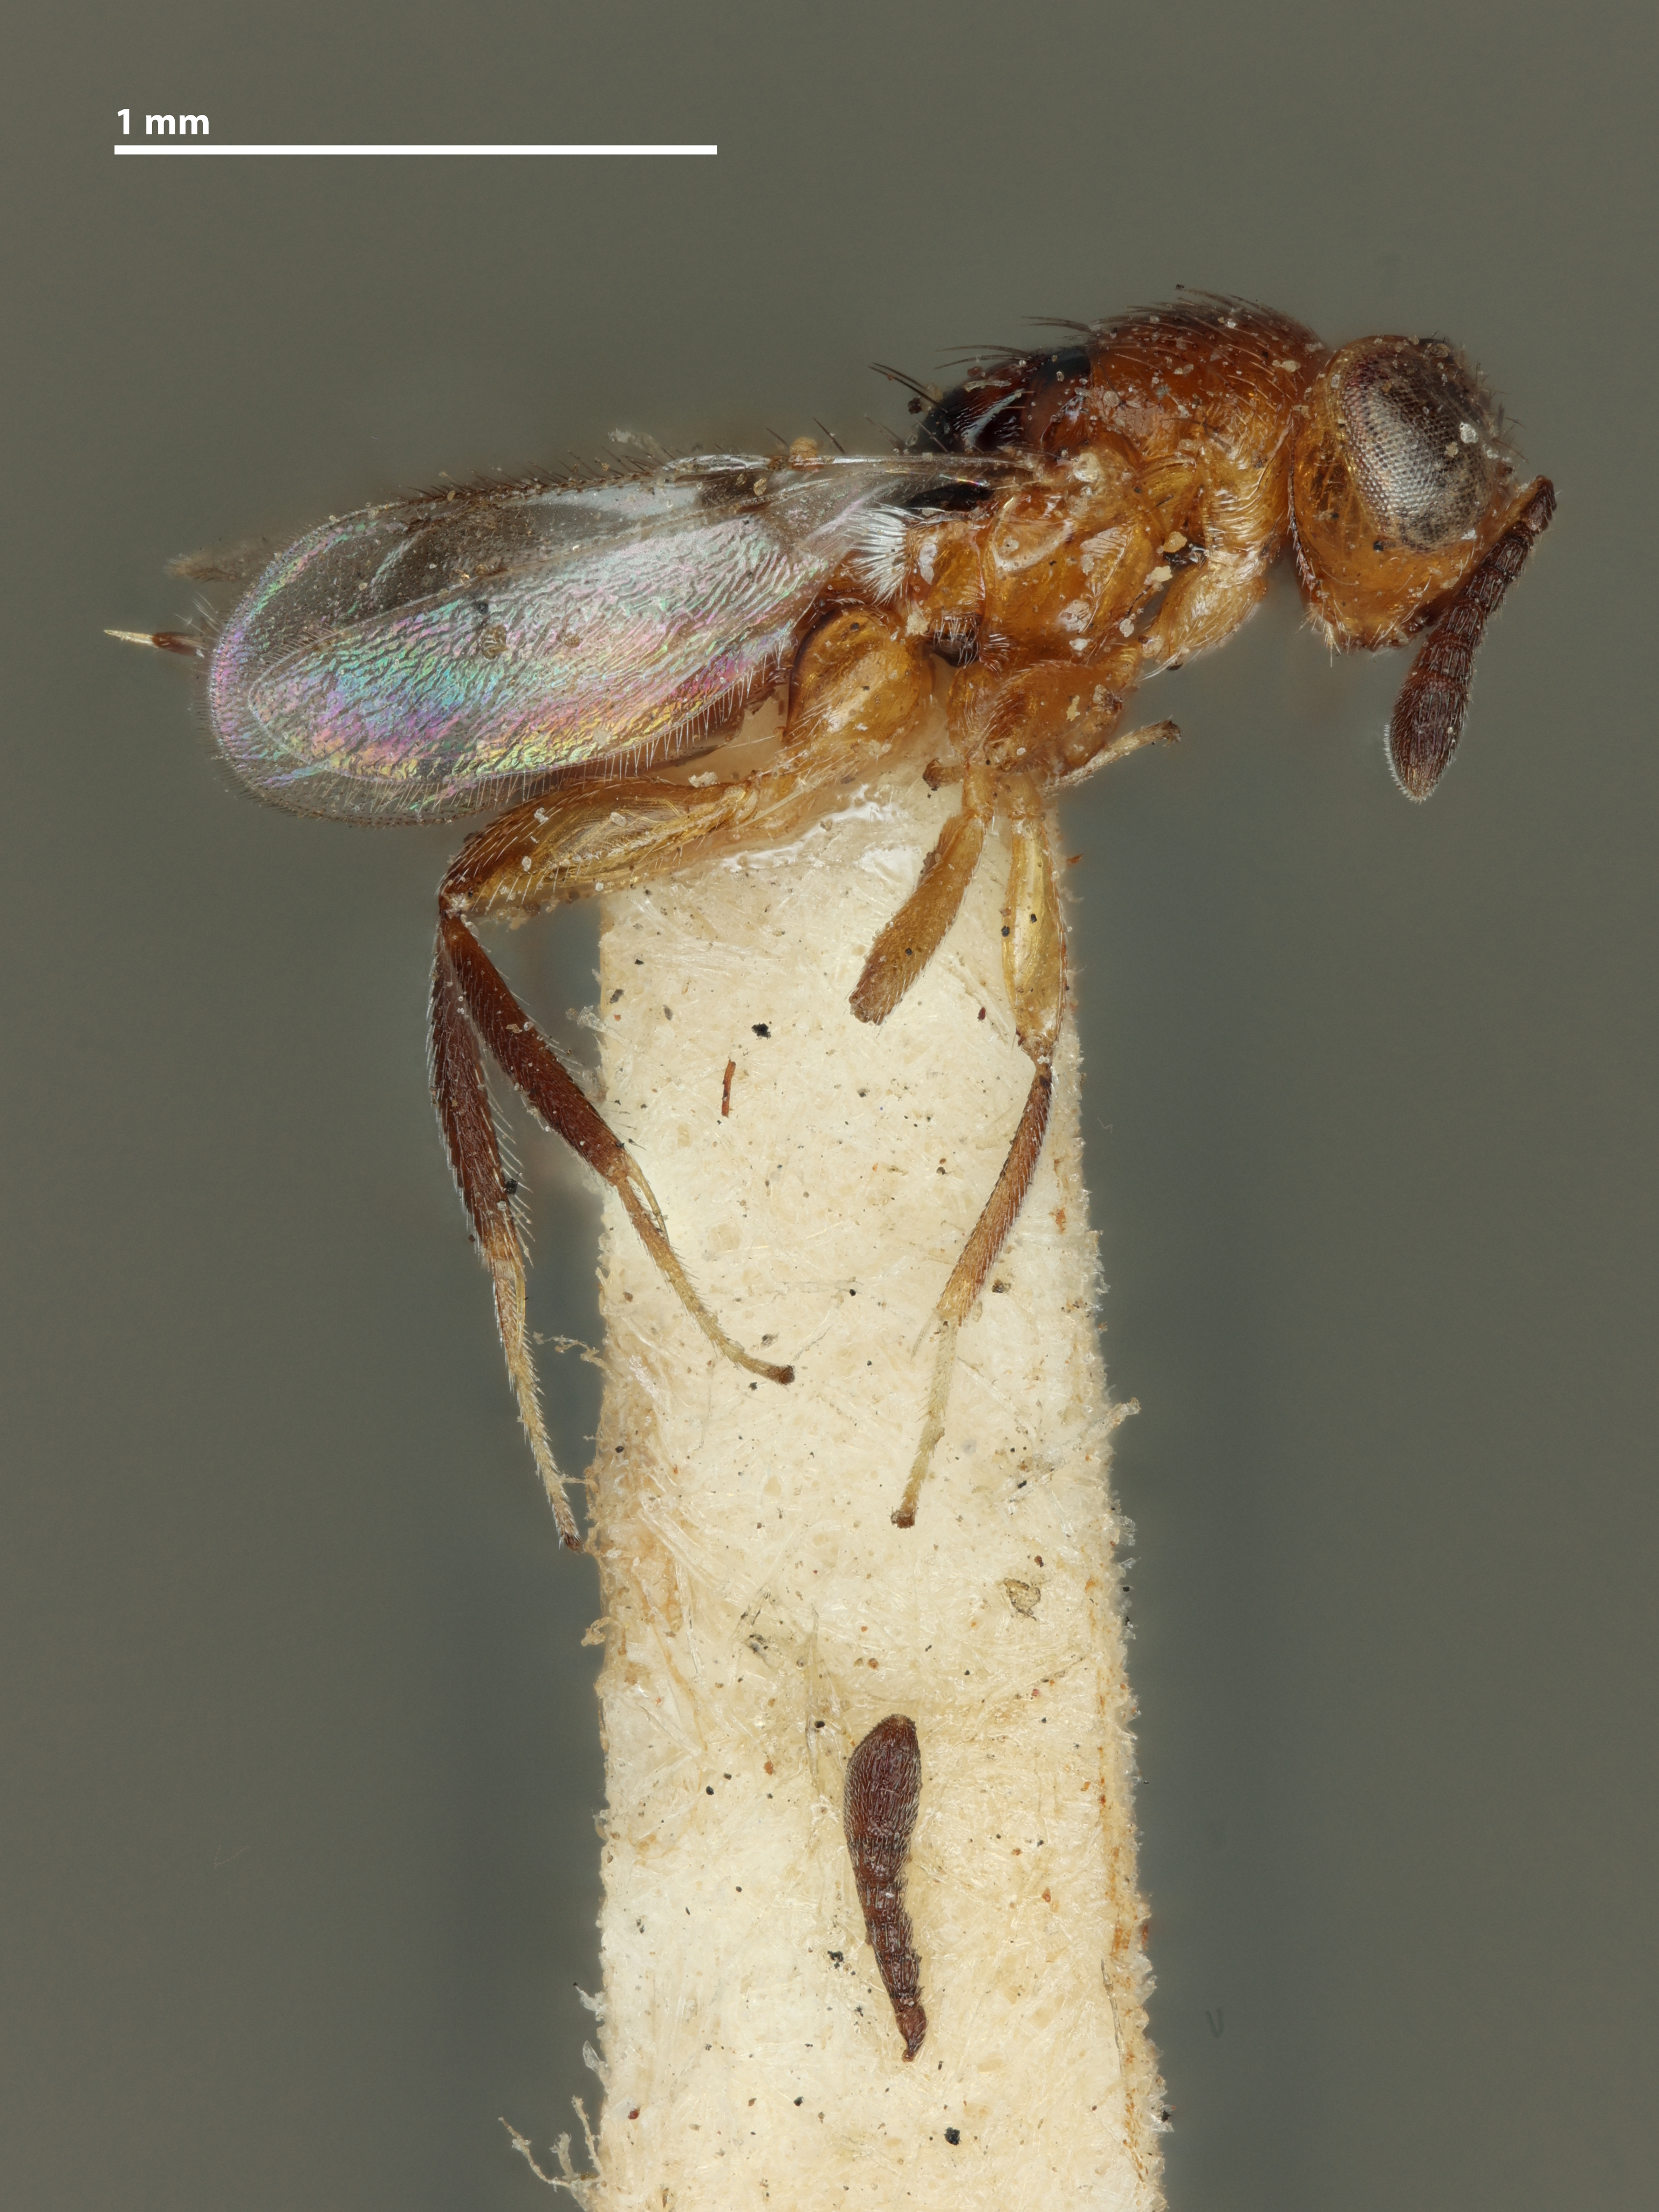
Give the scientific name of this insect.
Ophelosia viridinotata
